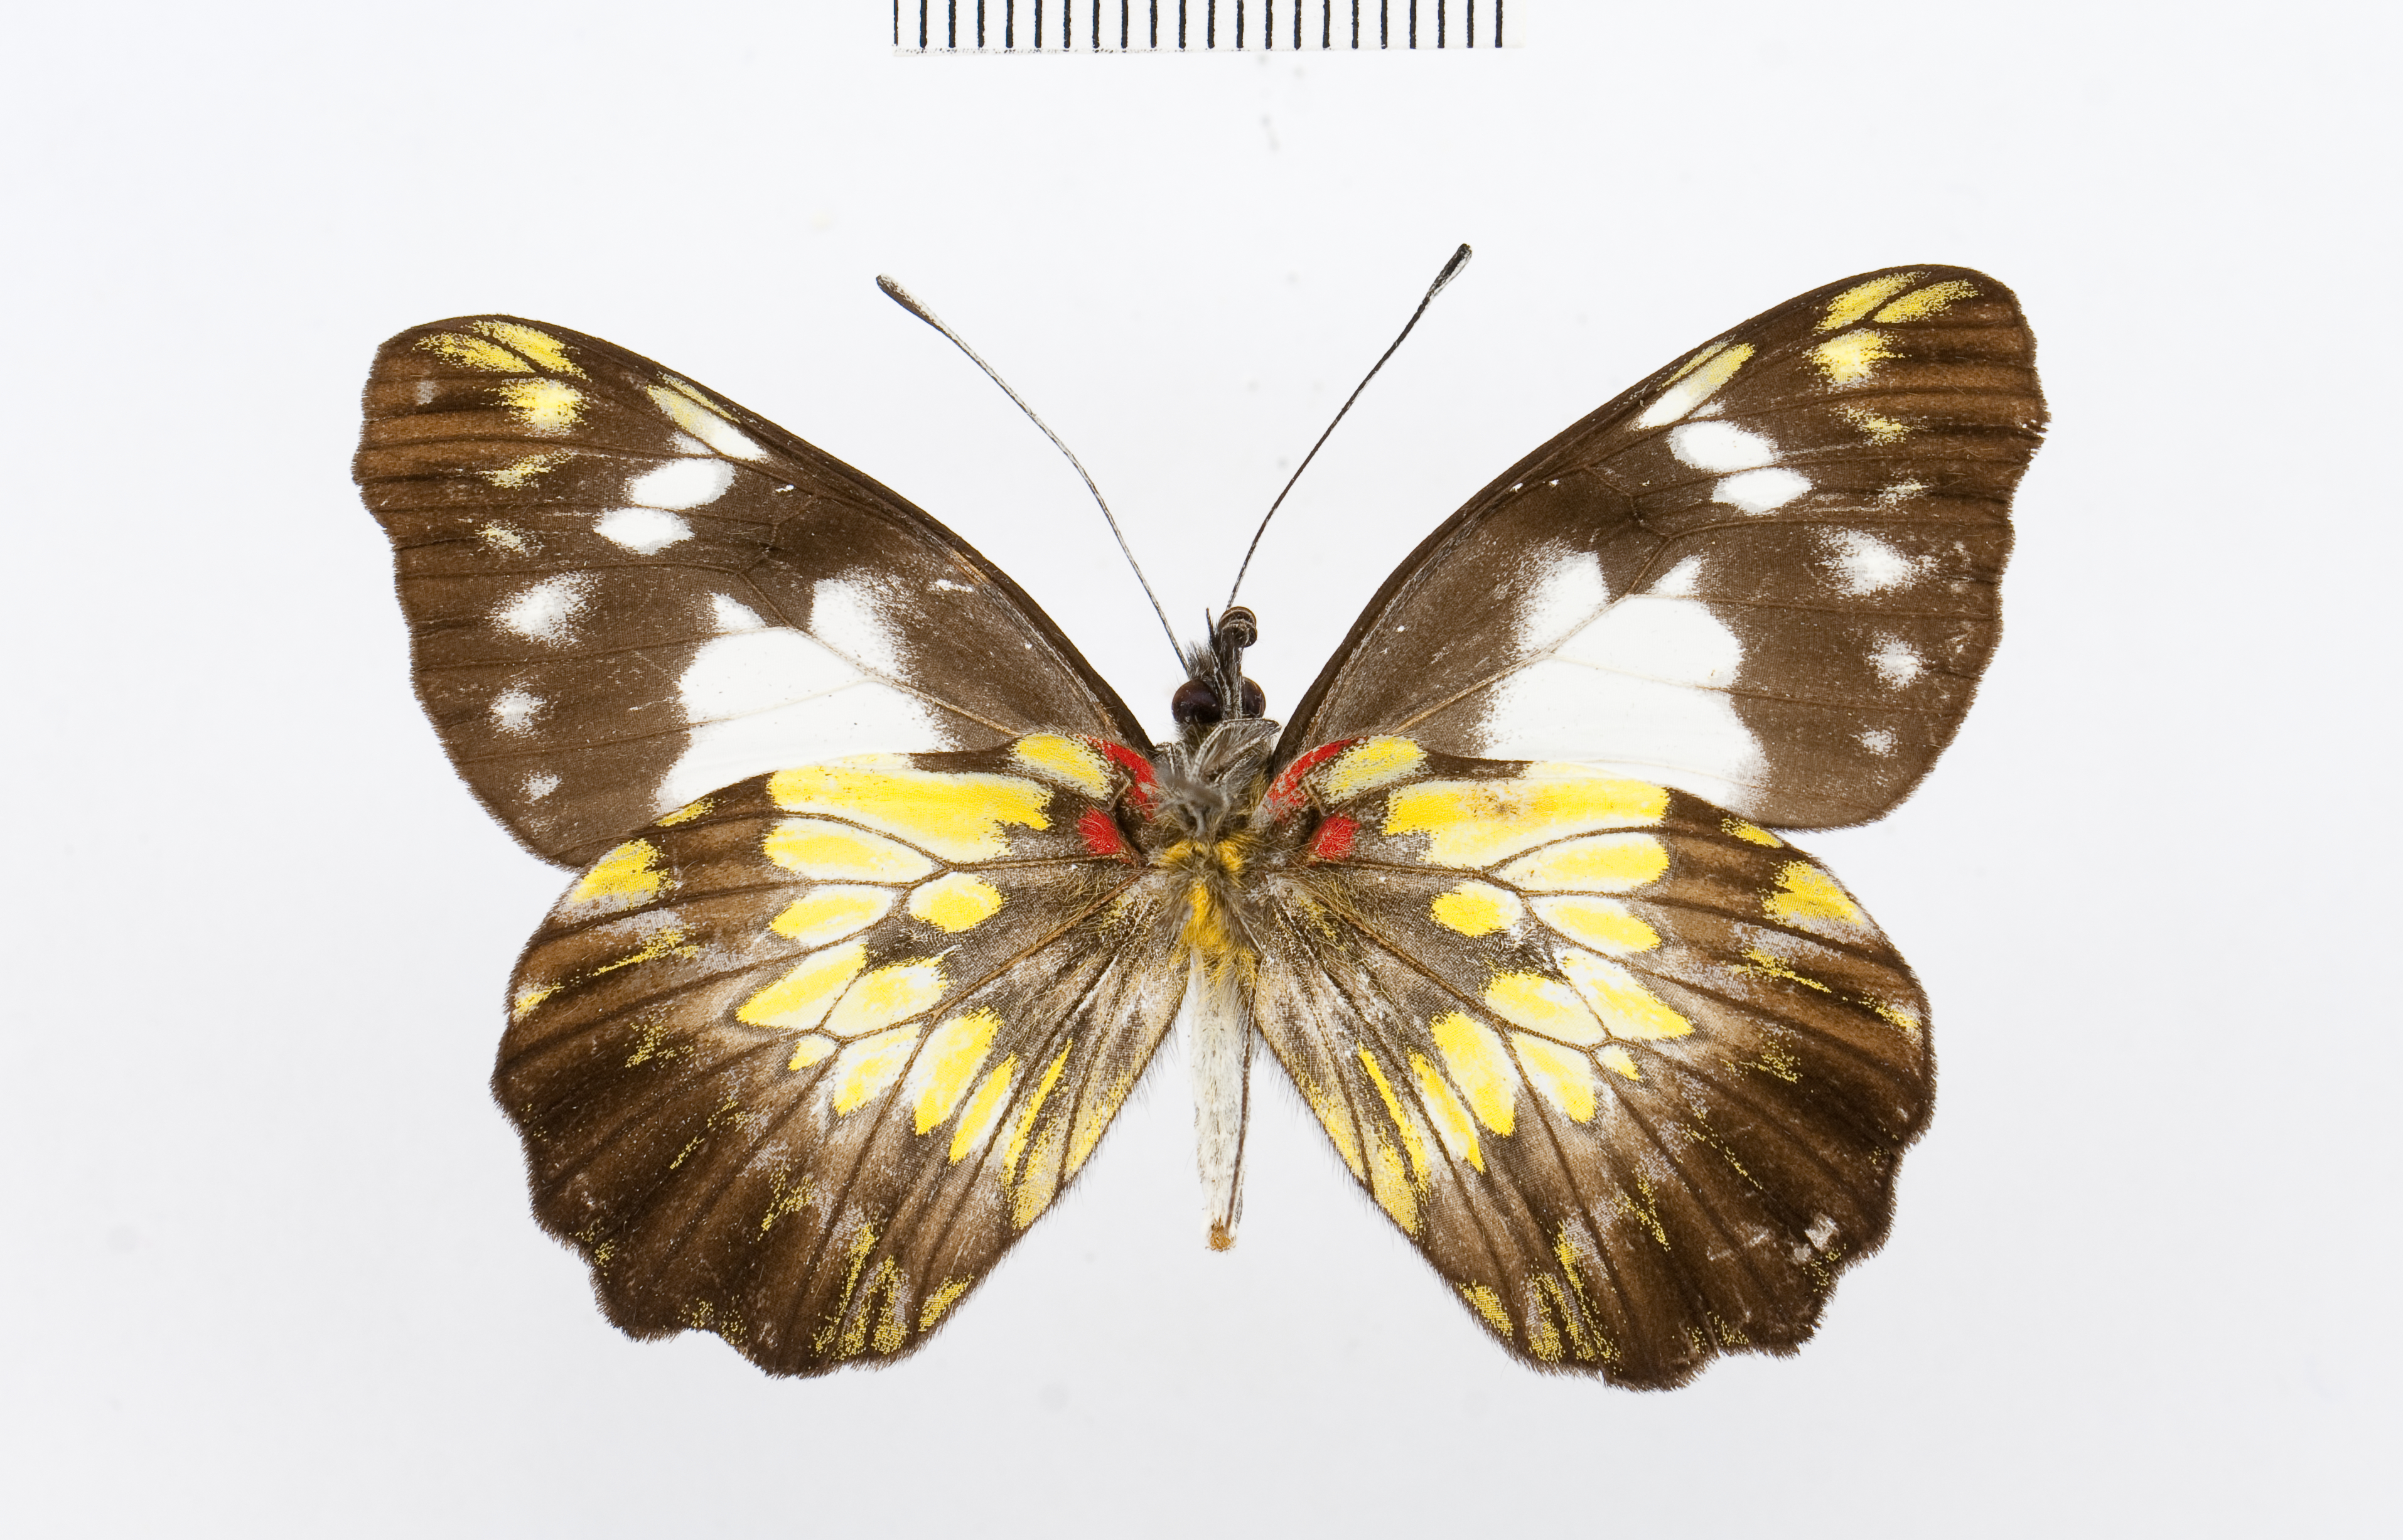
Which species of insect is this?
Leodonta chiriquensis
